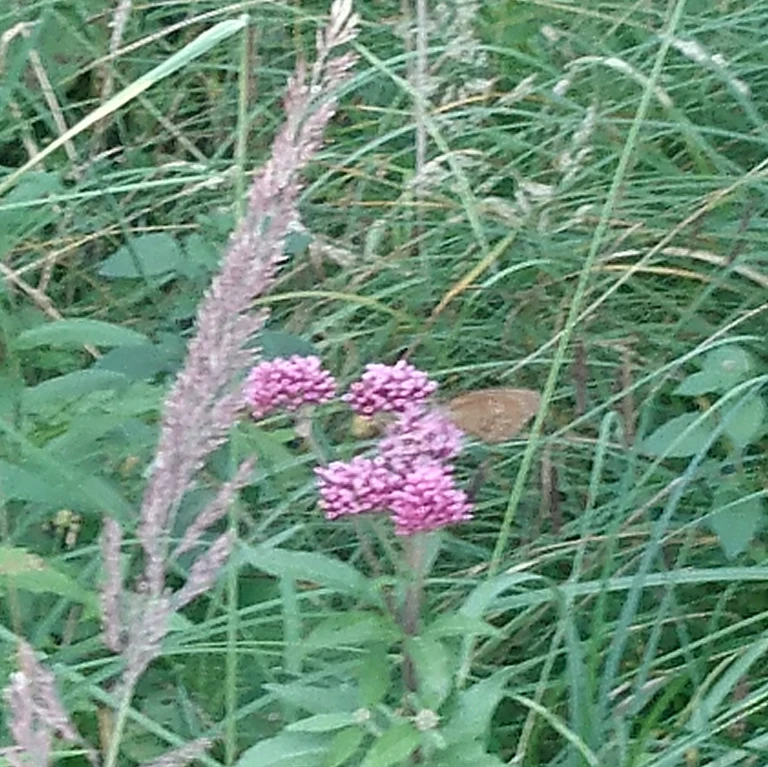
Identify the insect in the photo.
Aphantopus hyperantus
